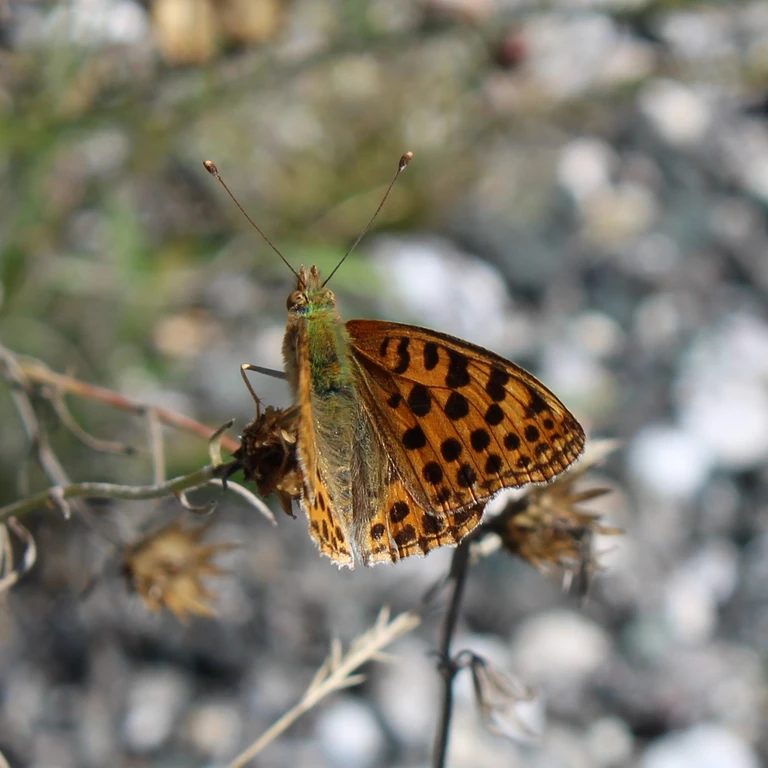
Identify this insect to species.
Issoria lathonia
